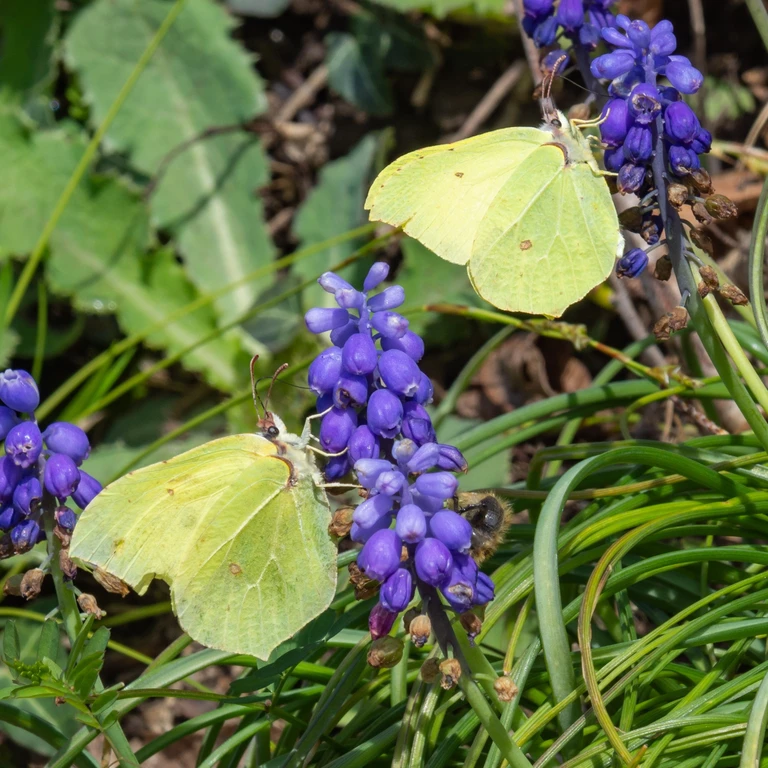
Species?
Gonepteryx rhamni
